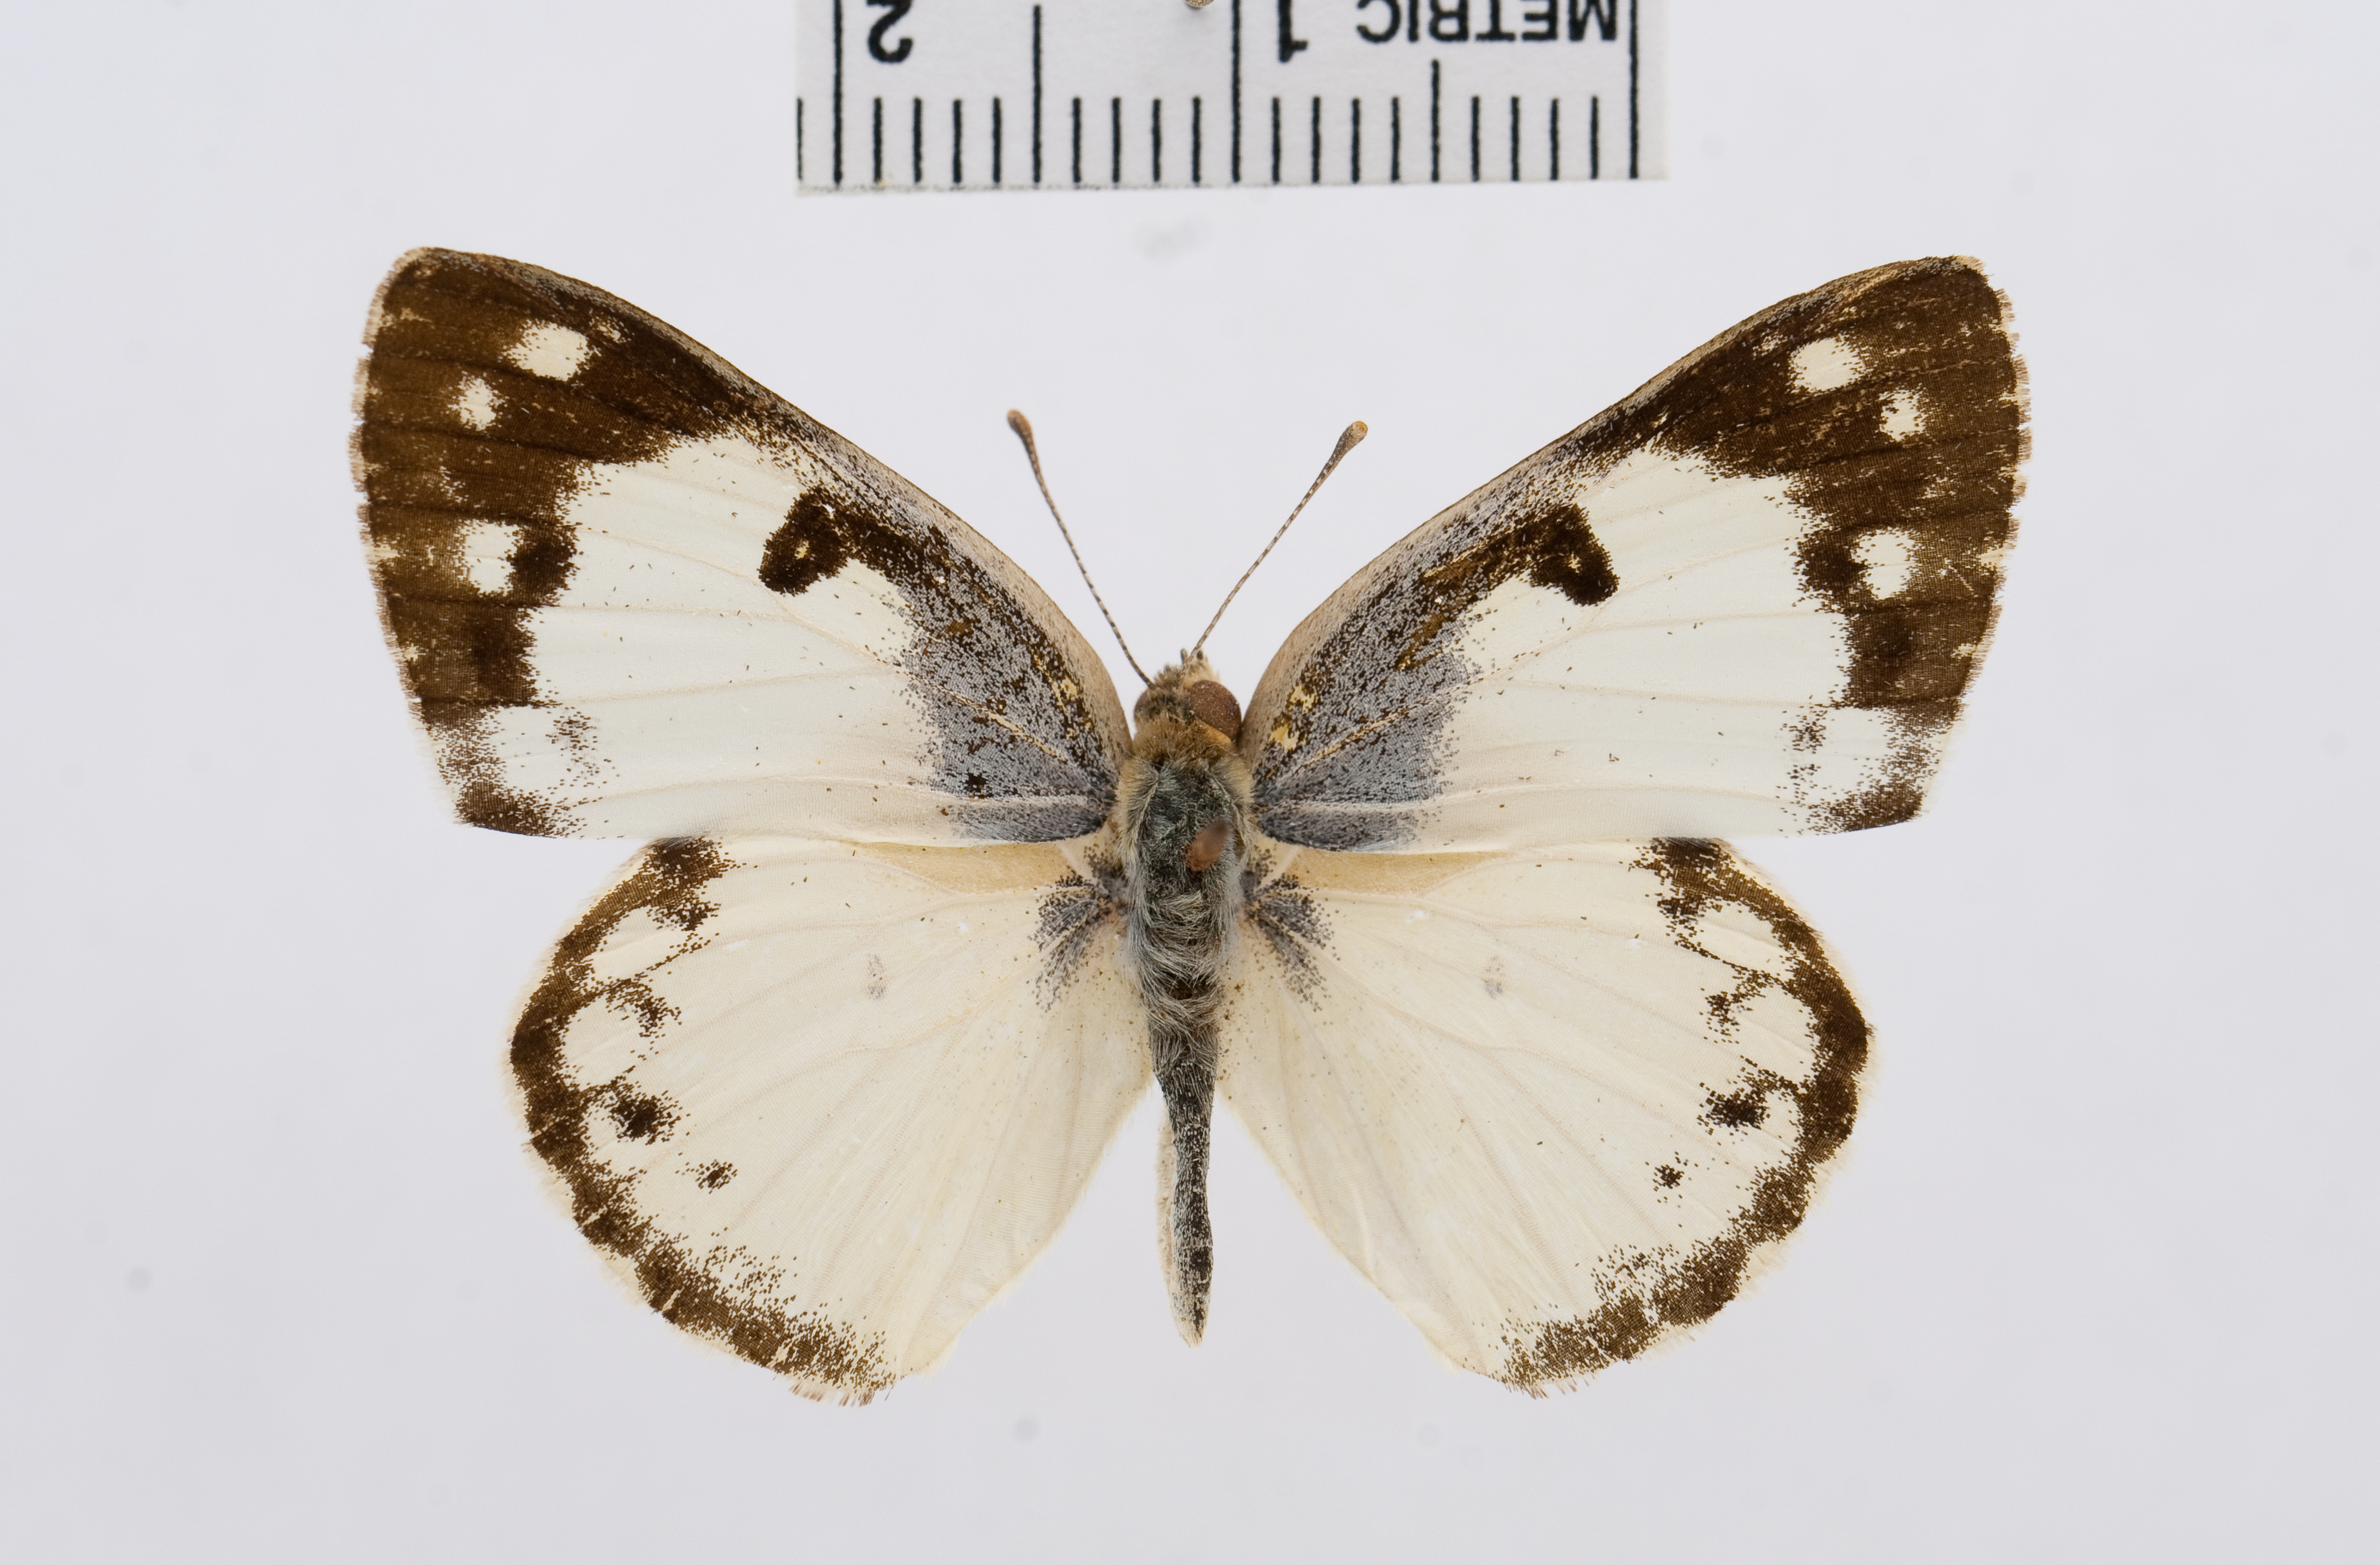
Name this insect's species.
Colotis vestalis
